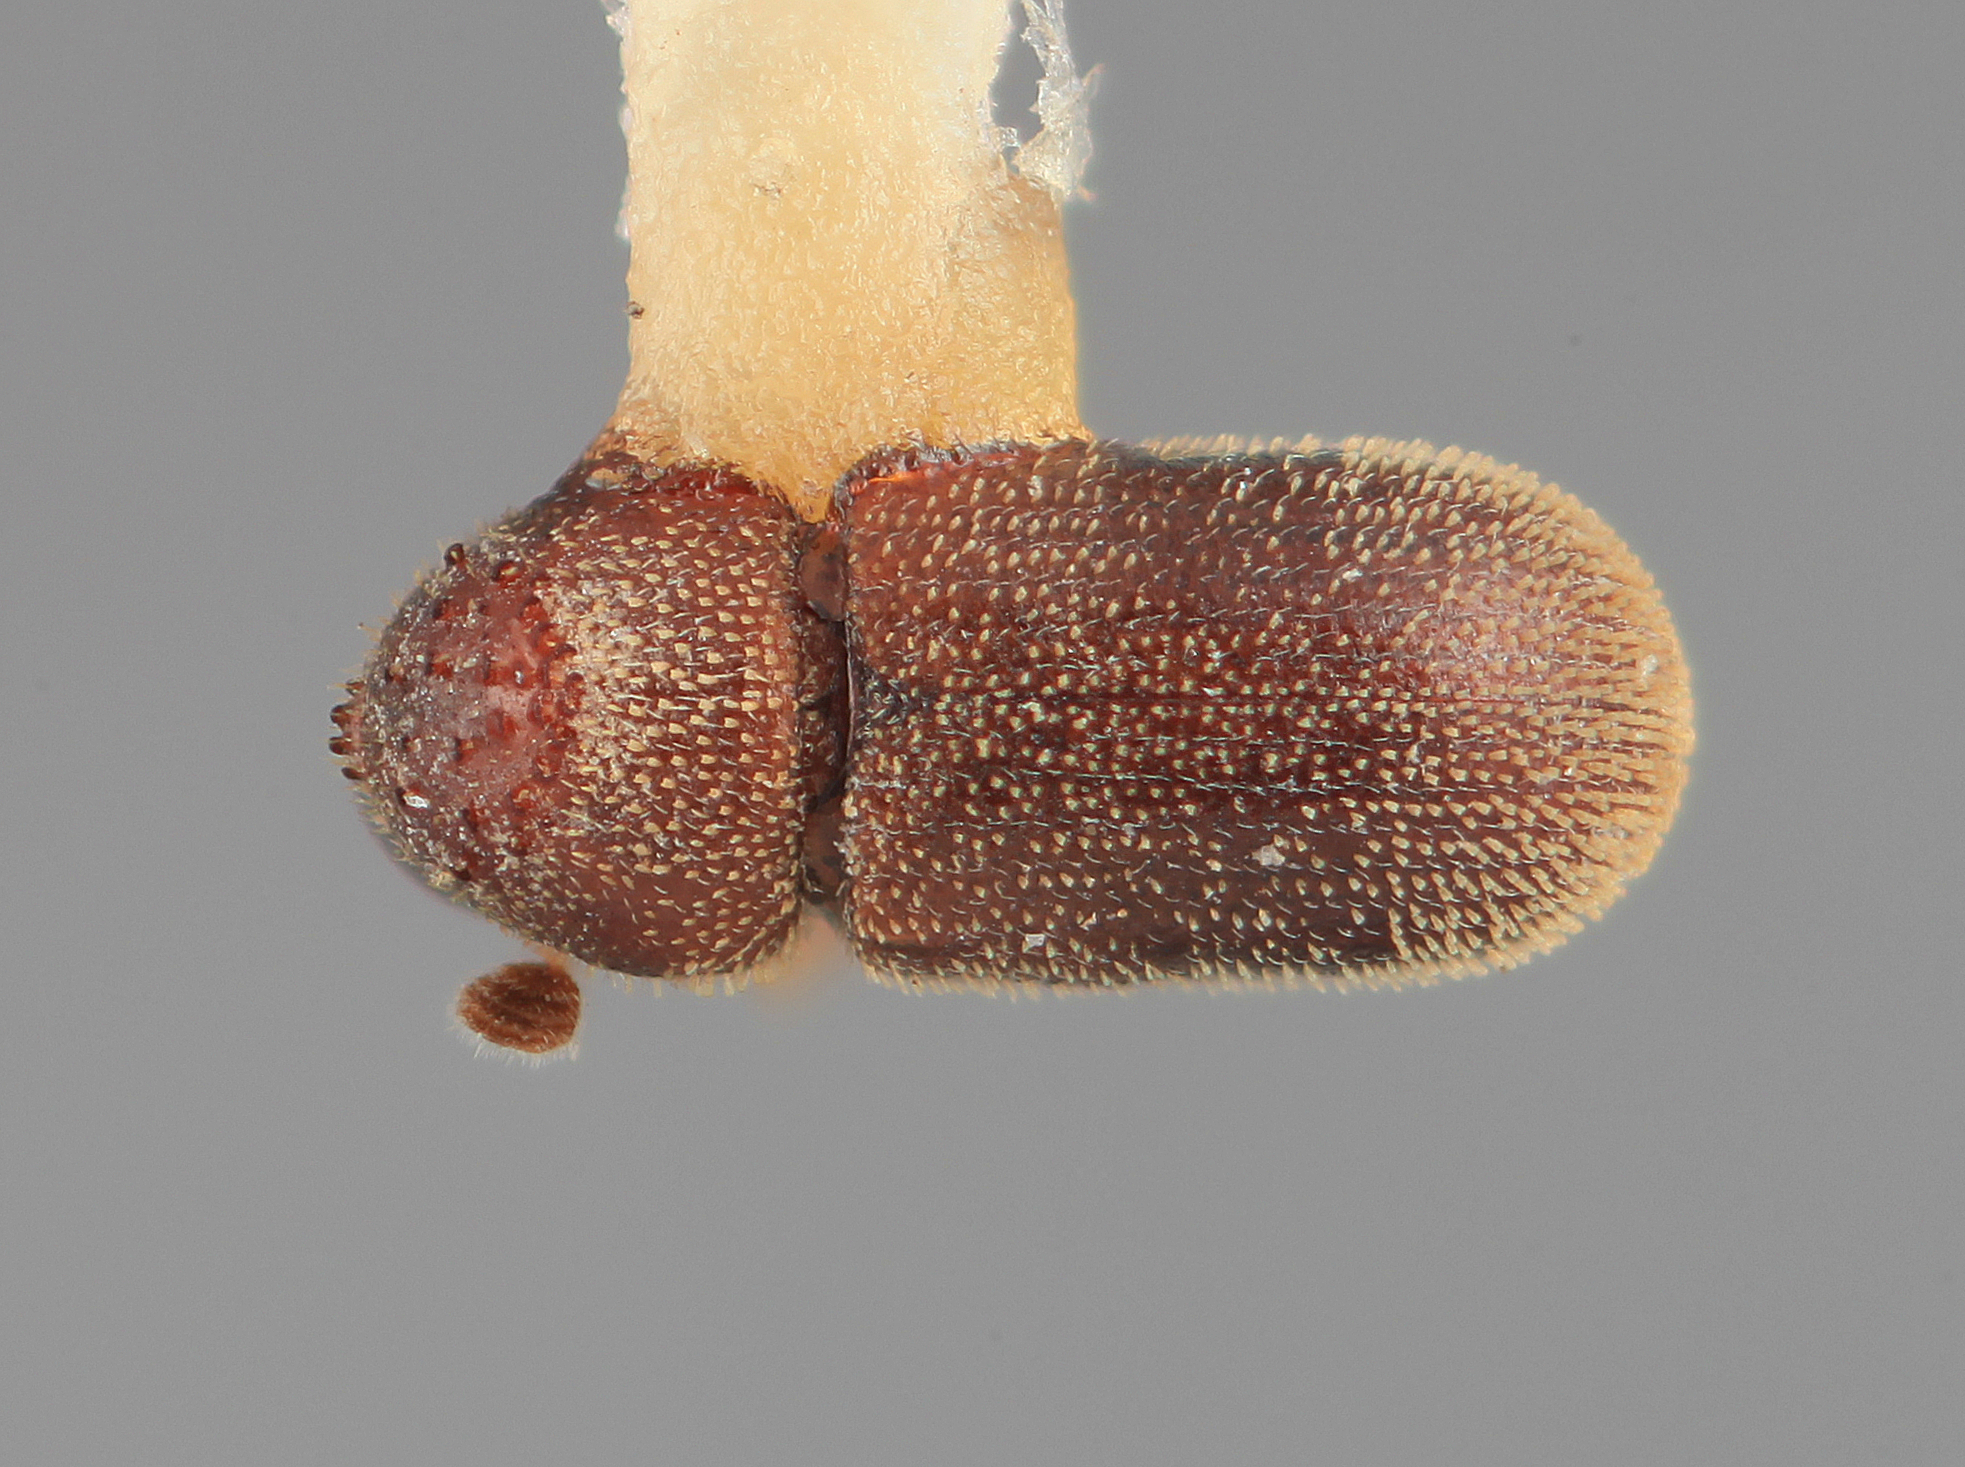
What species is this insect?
Stegomerus mexicanus
